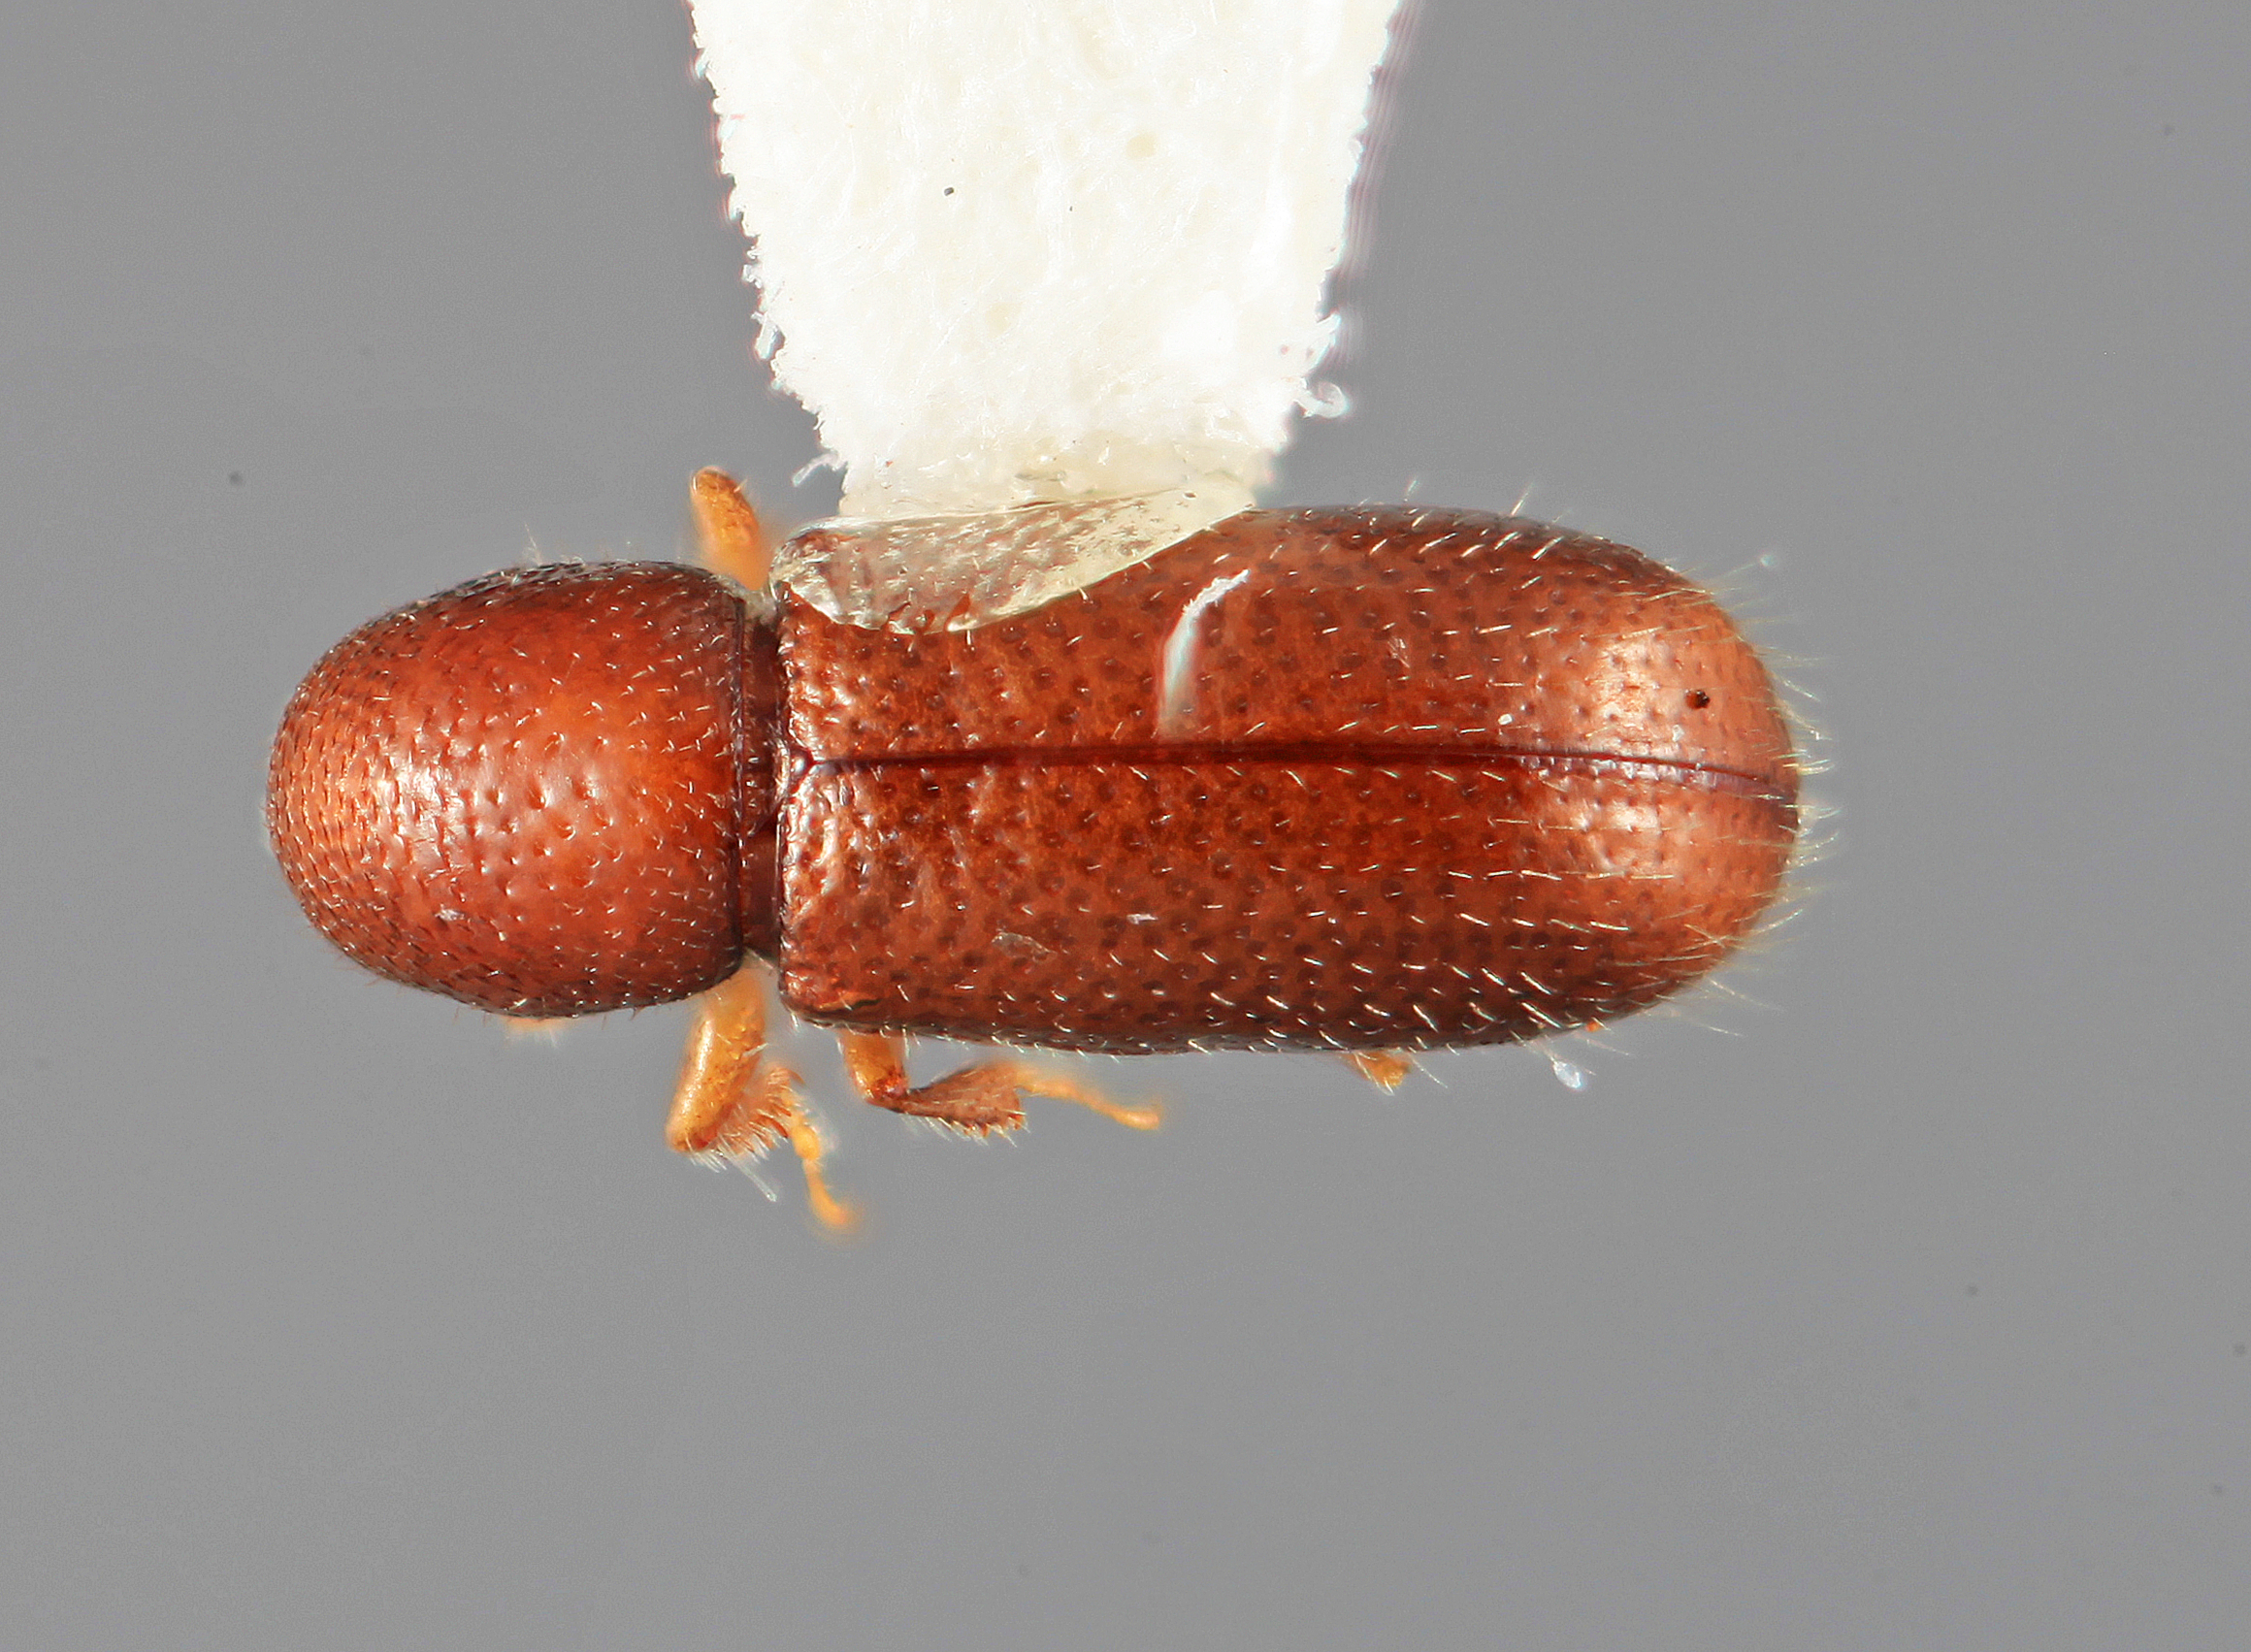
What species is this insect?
Lymantor alaskanus
